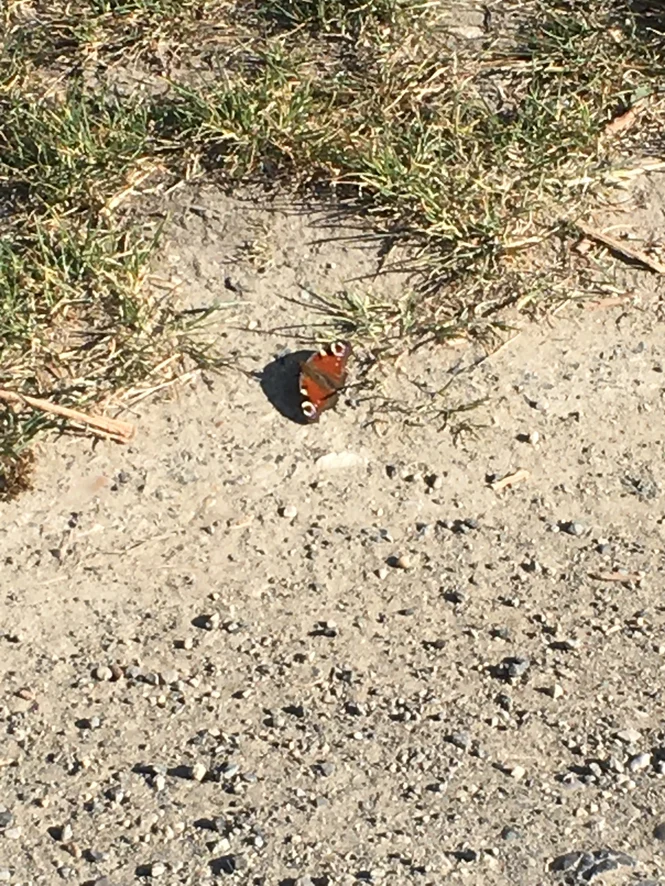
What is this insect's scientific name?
Aglais io
